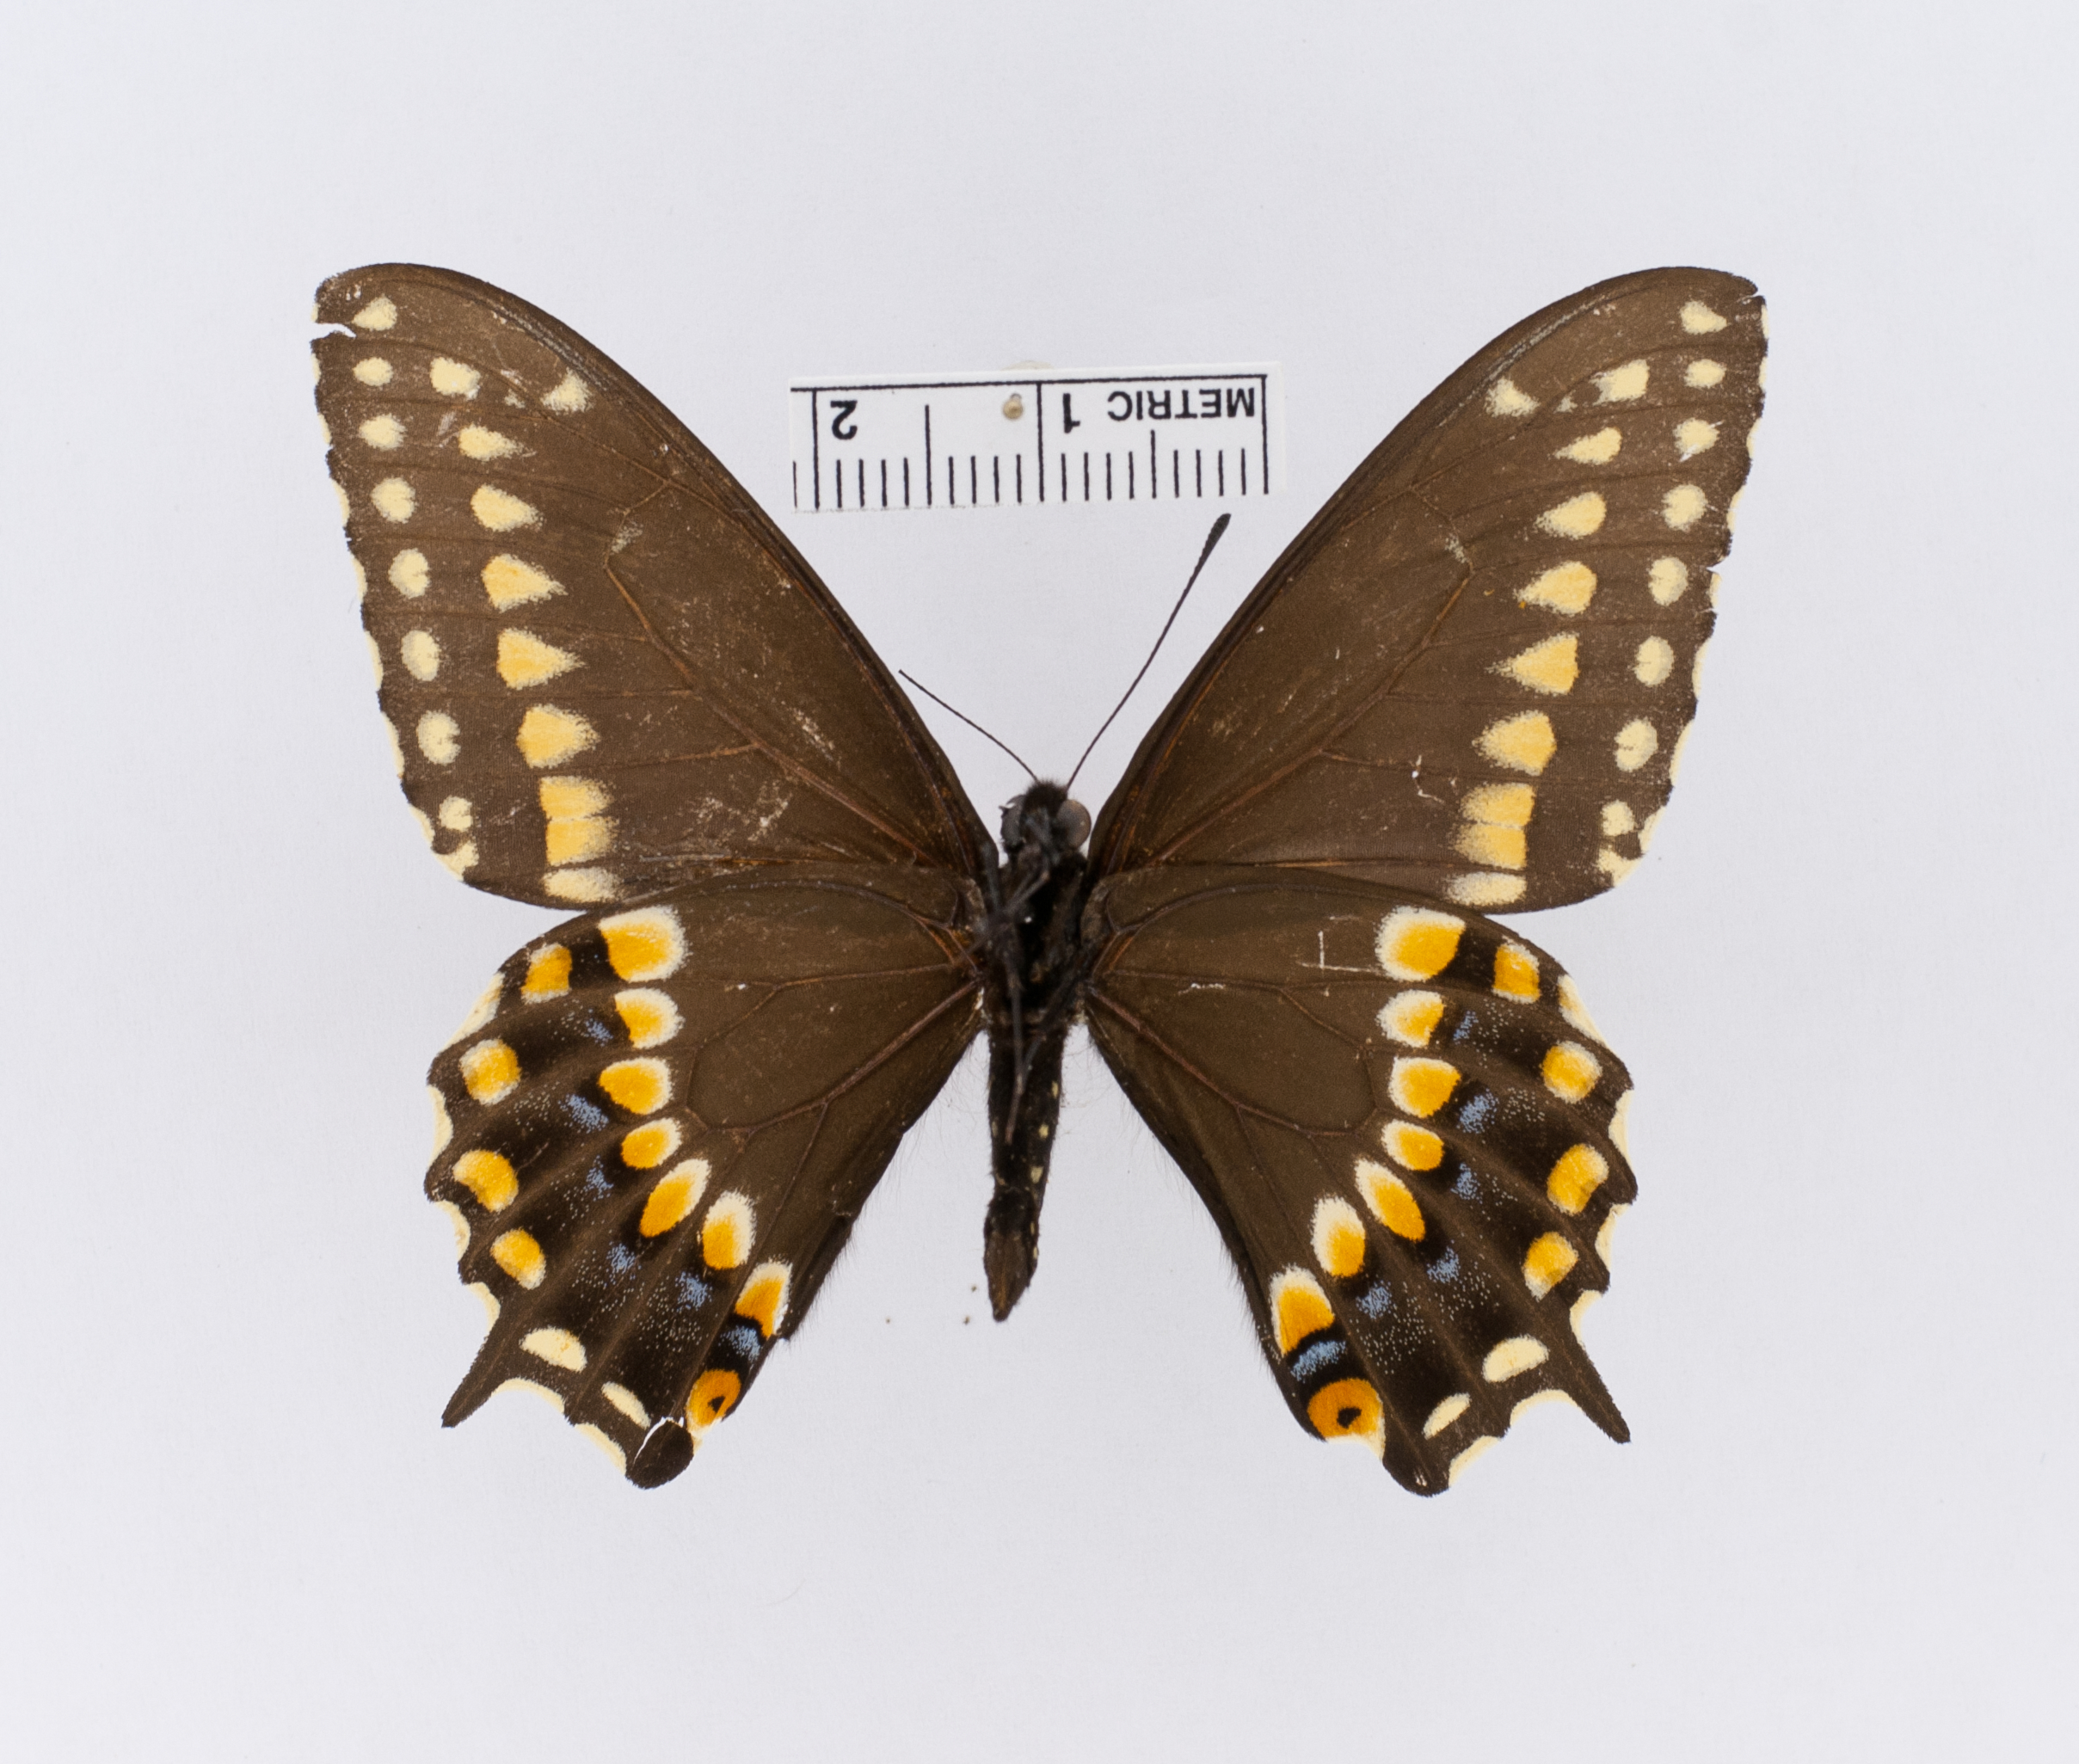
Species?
Papilio polyxenes
